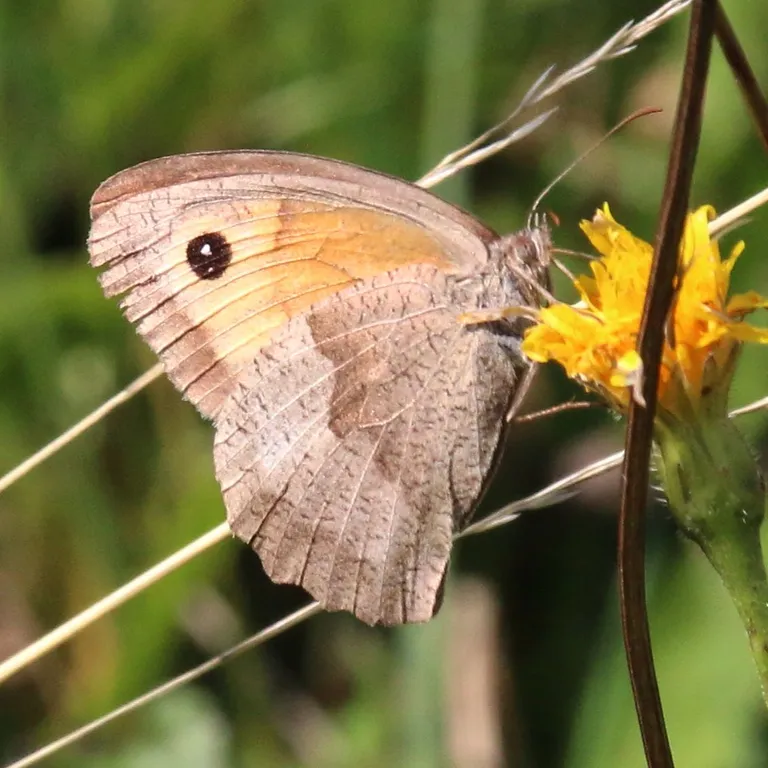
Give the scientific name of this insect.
Maniola jurtina
